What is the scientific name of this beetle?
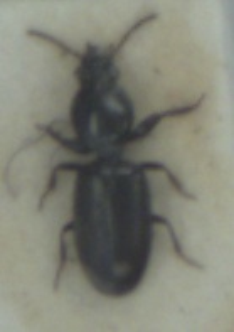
Dyschirius salinus
